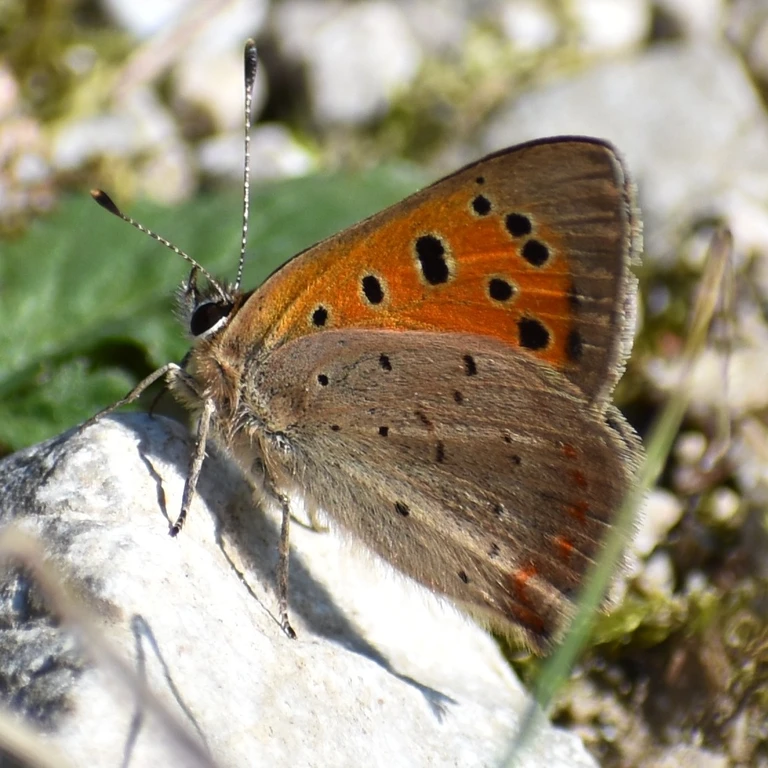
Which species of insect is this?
Lycaena phlaeas
